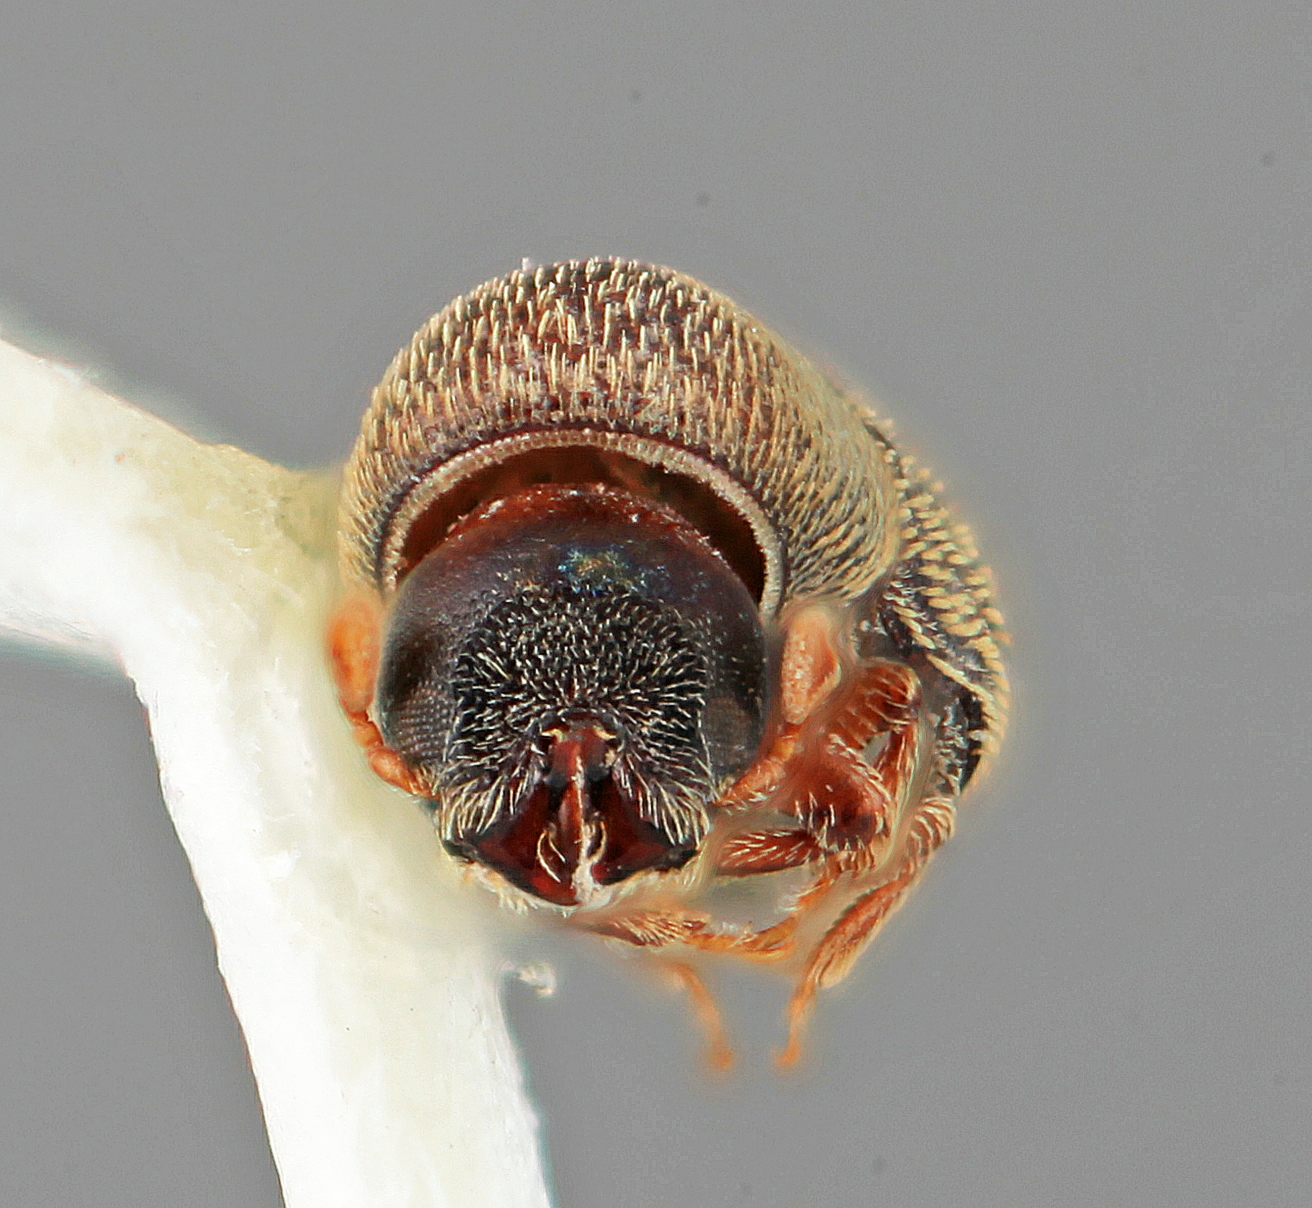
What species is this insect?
Styphlosoma subulatum
